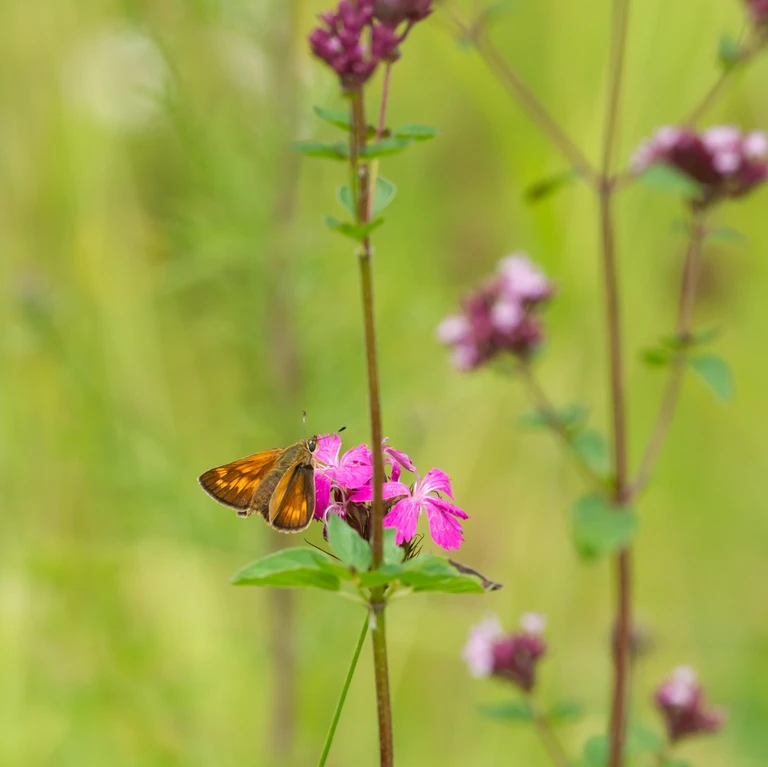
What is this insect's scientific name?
Ochlodes sylvanus (also Ochlodes venata)
